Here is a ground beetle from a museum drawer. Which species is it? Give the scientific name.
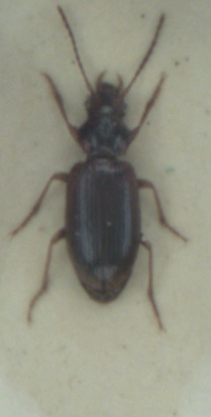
Dicheirotrichus gustavii
